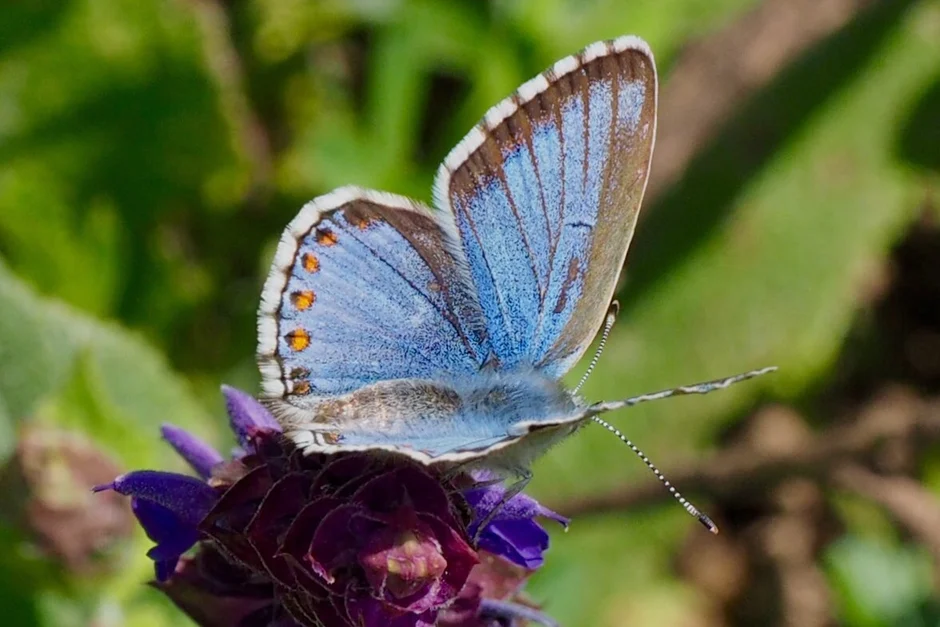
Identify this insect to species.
Lysandra bellargus
